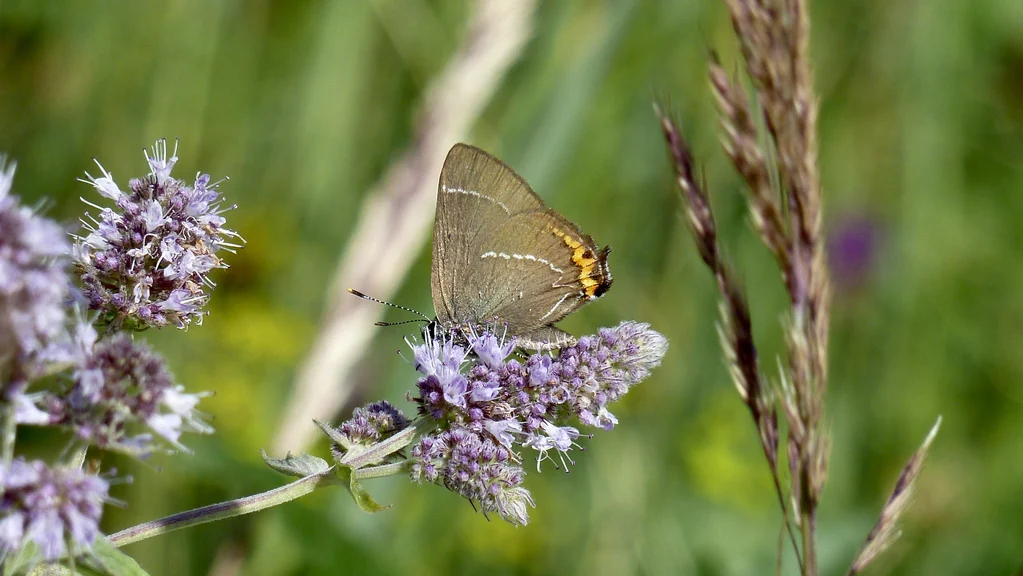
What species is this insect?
Satyrium w-album
